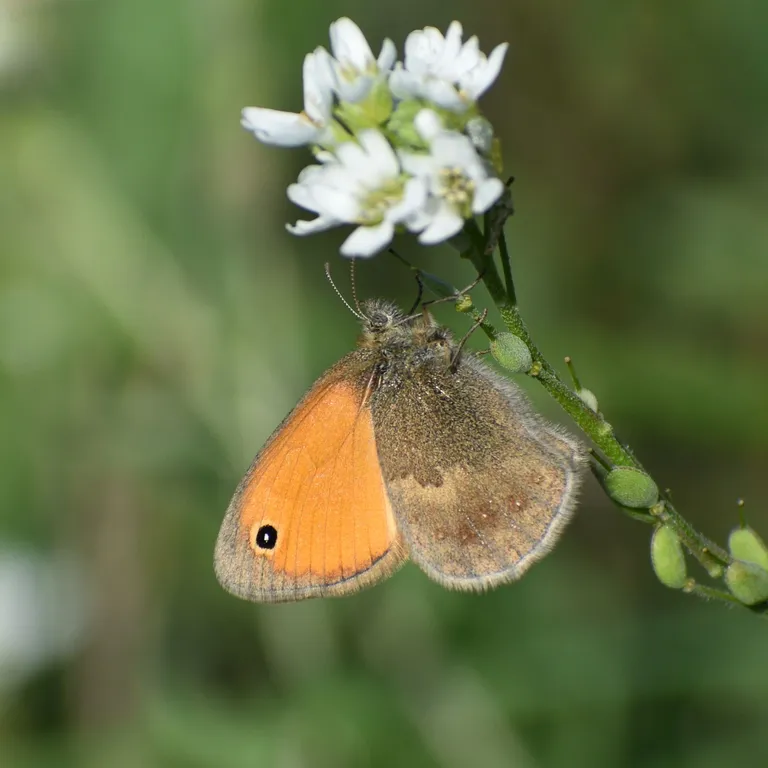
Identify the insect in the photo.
Coenonympha pamphilus
